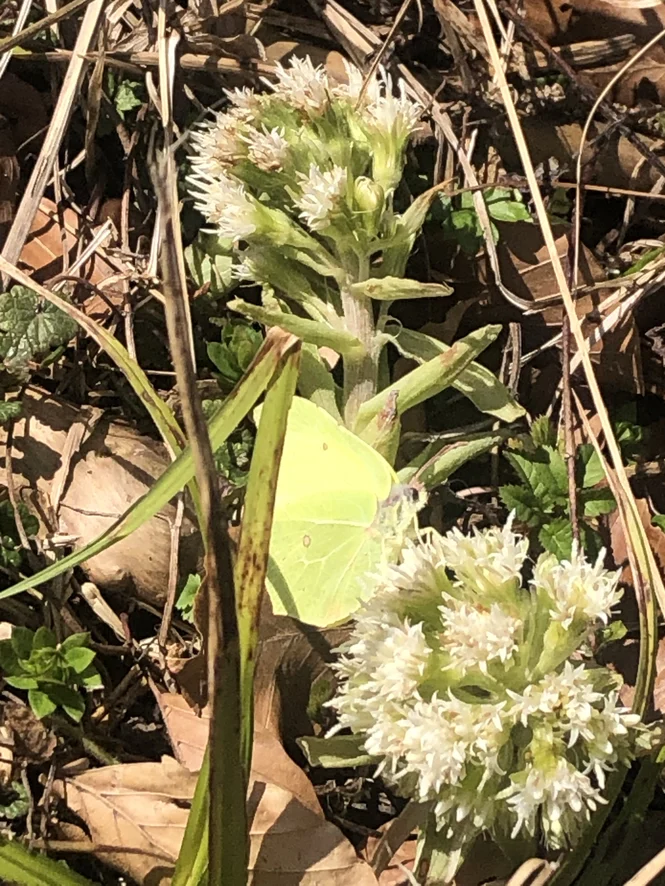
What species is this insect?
Gonepteryx rhamni
